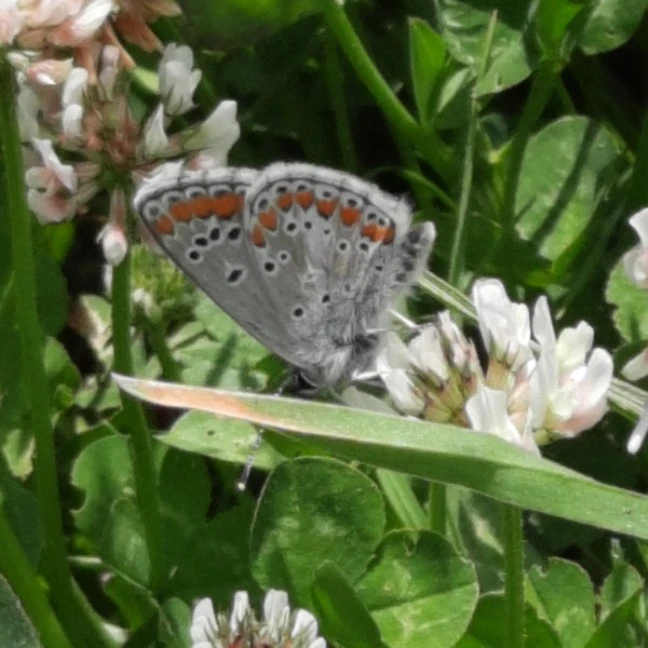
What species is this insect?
Aricia agestis/artaxerxes
